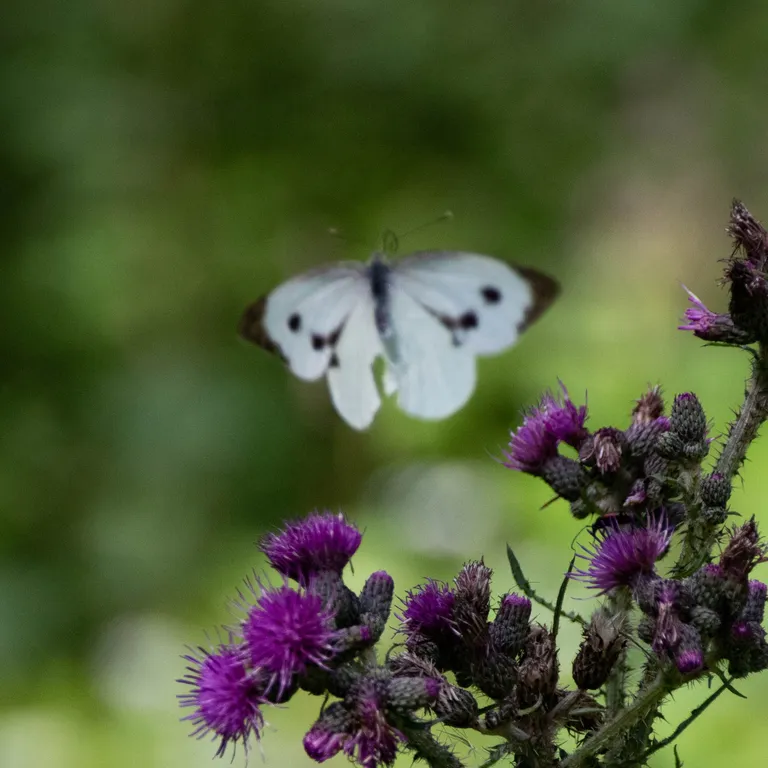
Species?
Pieris brassicae
